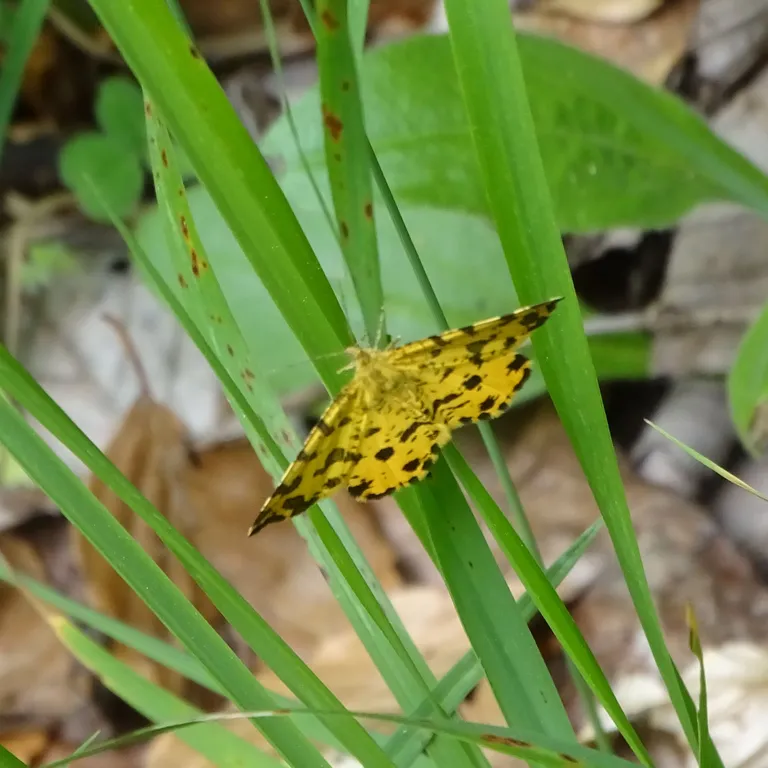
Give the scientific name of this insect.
Pseudopanthera macularia
